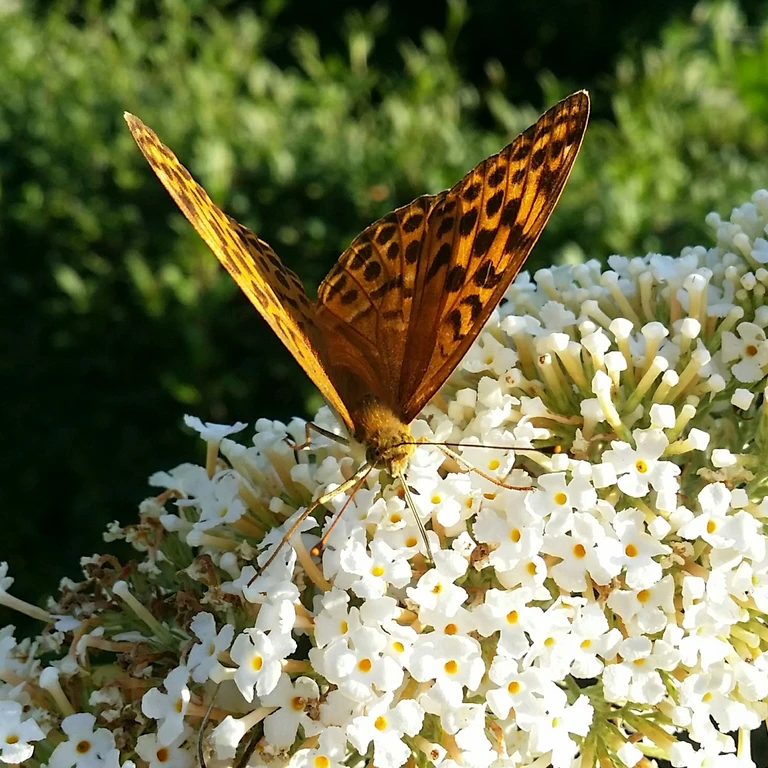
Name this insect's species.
Argynnis paphia
